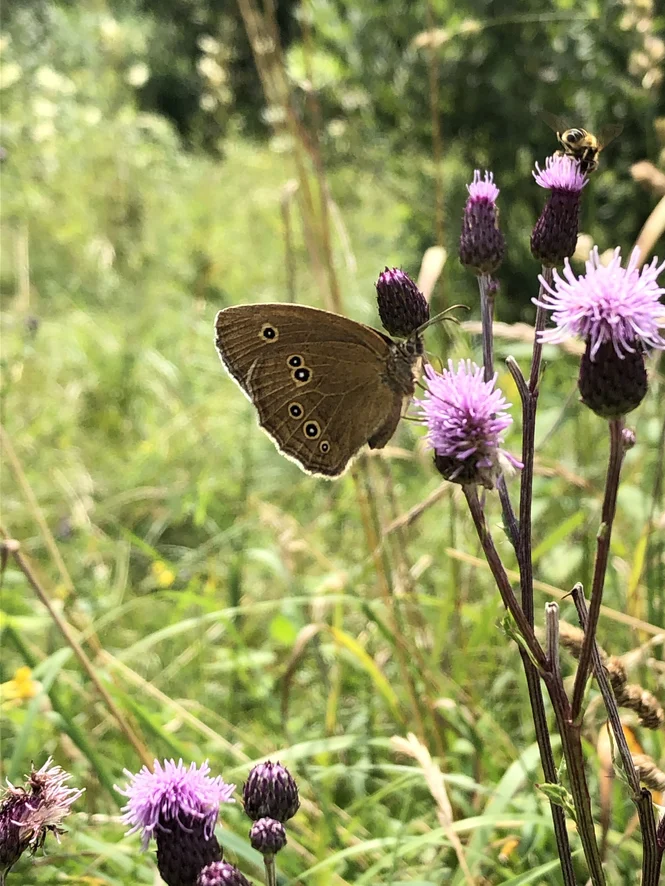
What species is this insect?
Aphantopus hyperantus
